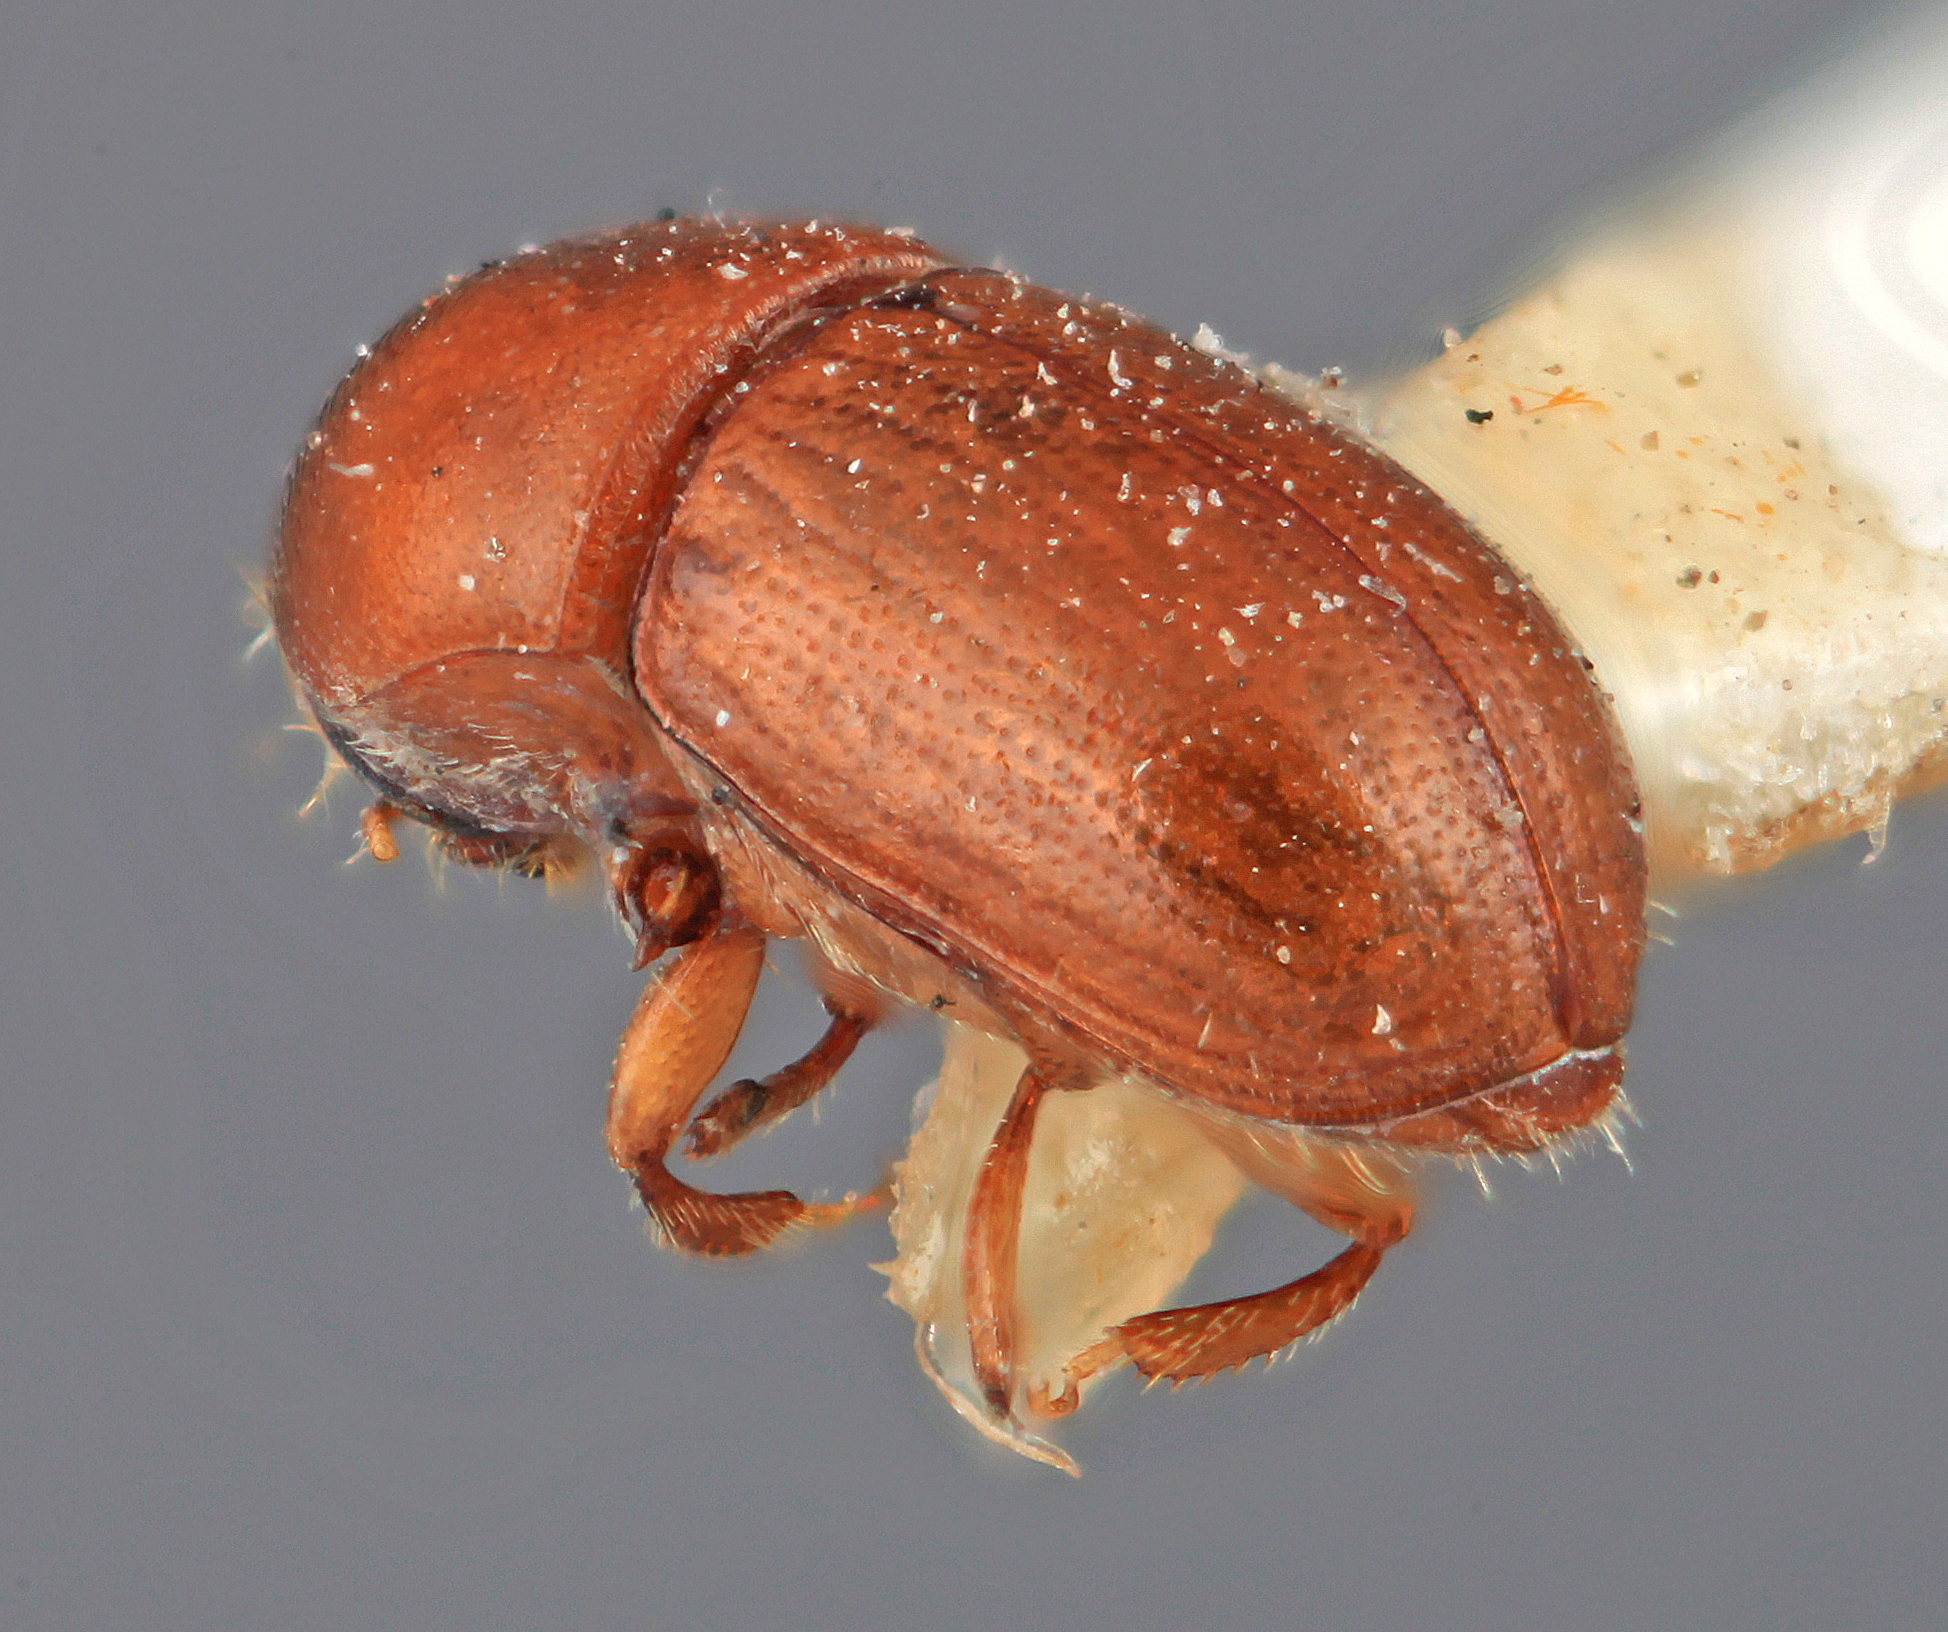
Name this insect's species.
Scolytodes perditus
